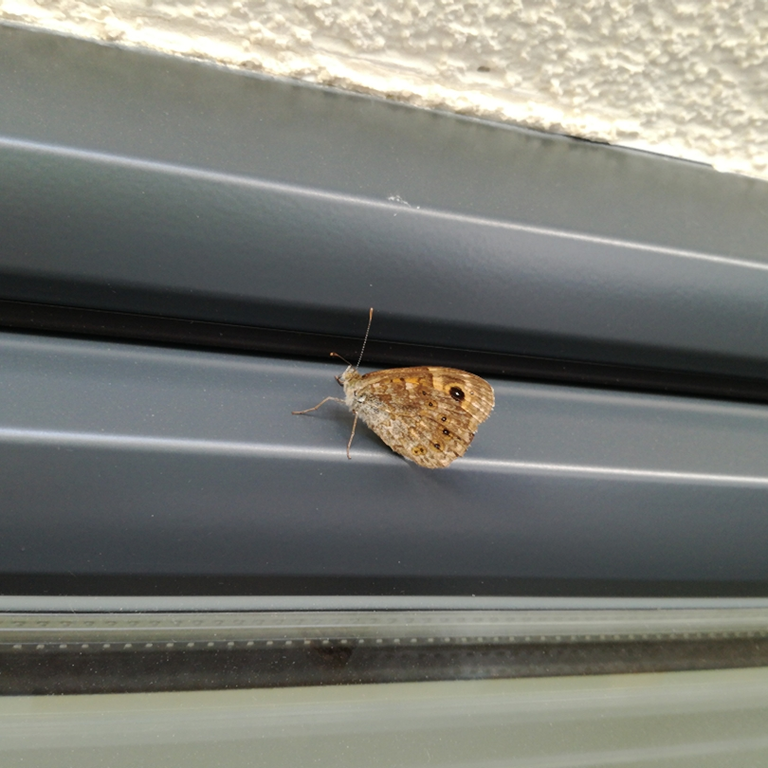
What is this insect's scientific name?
Lasiommata megera (also Pararge megera)
